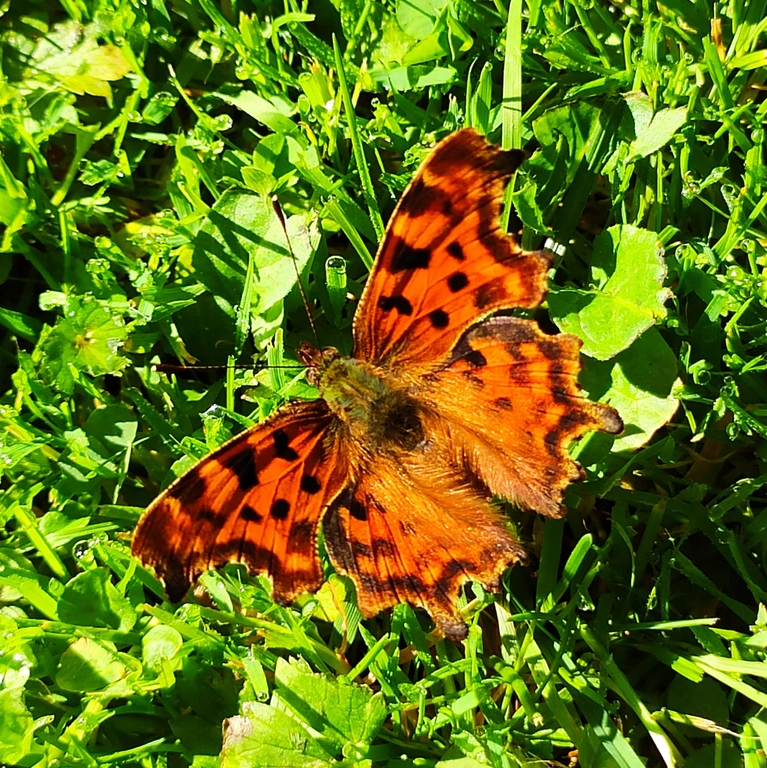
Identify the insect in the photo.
Polygonia c-album
